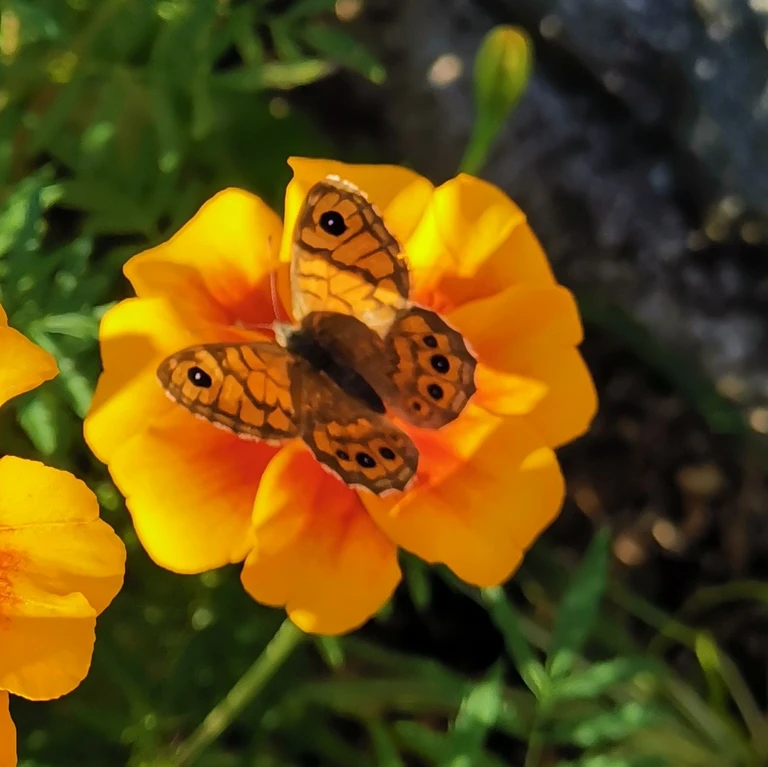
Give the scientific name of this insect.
Lasiommata megera (also Pararge megera)
